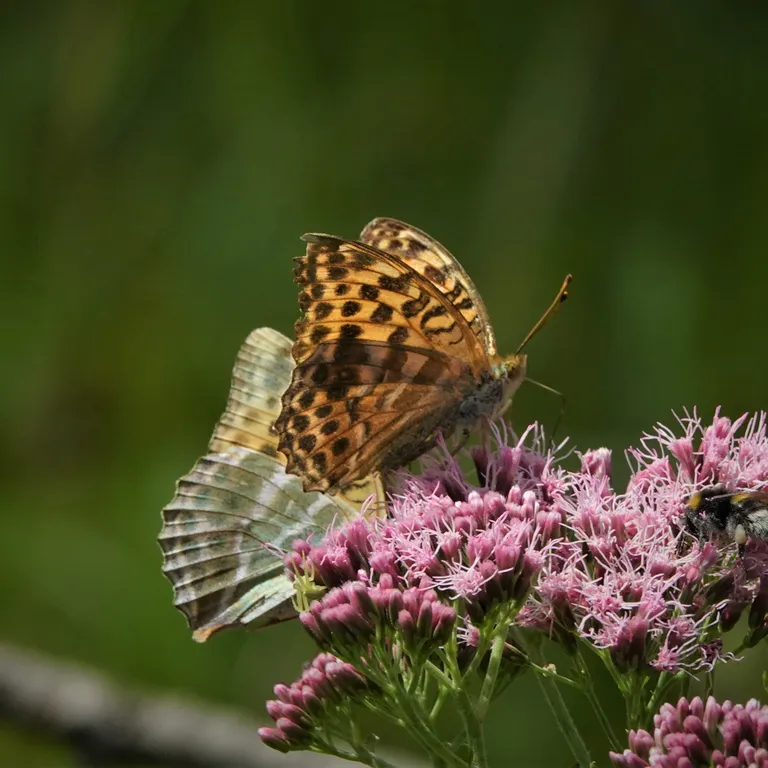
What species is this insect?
Argynnis paphia
